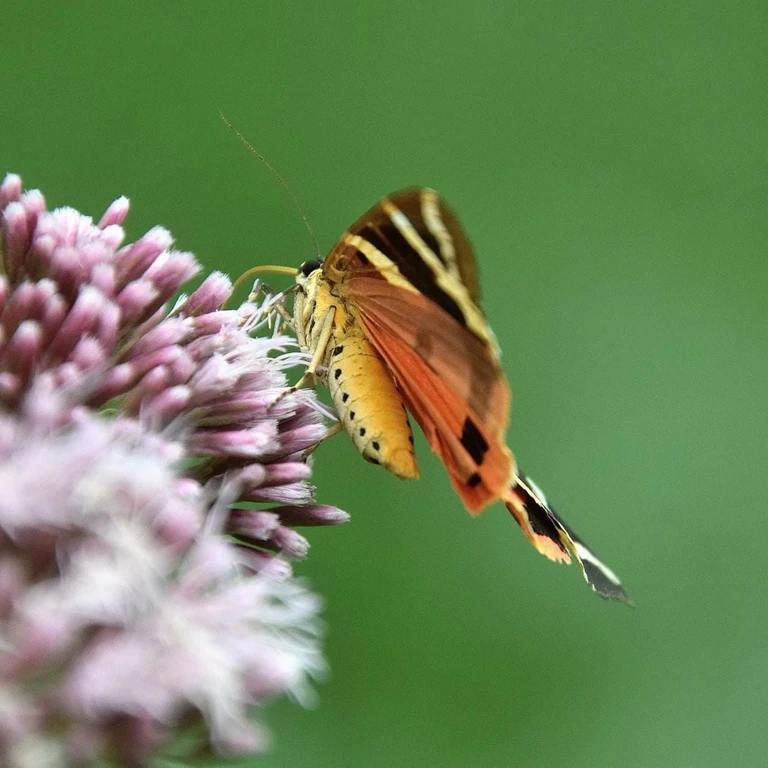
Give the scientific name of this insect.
Euplagia quadripunctaria
